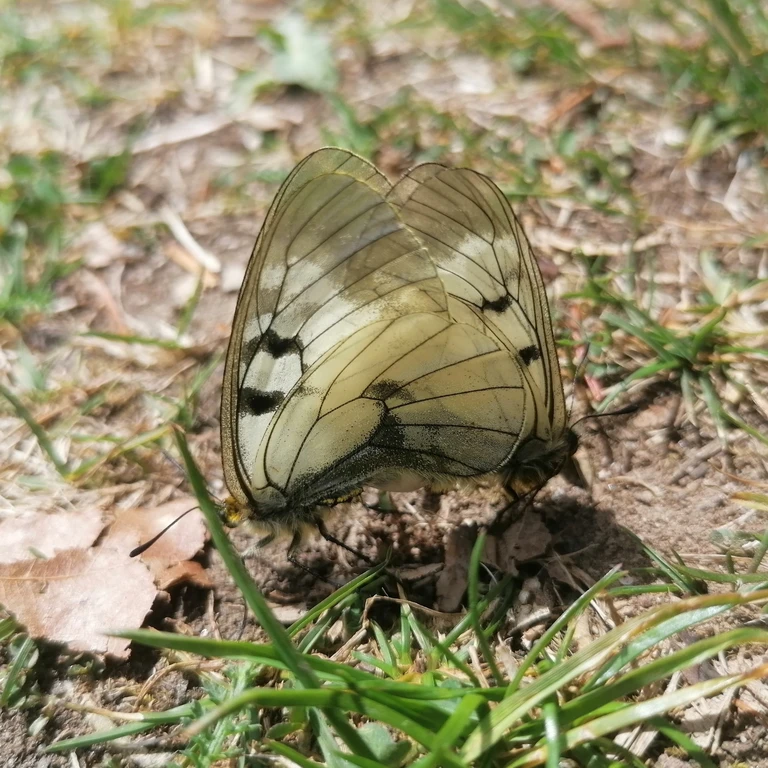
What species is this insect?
Parnassius mnemosyne
